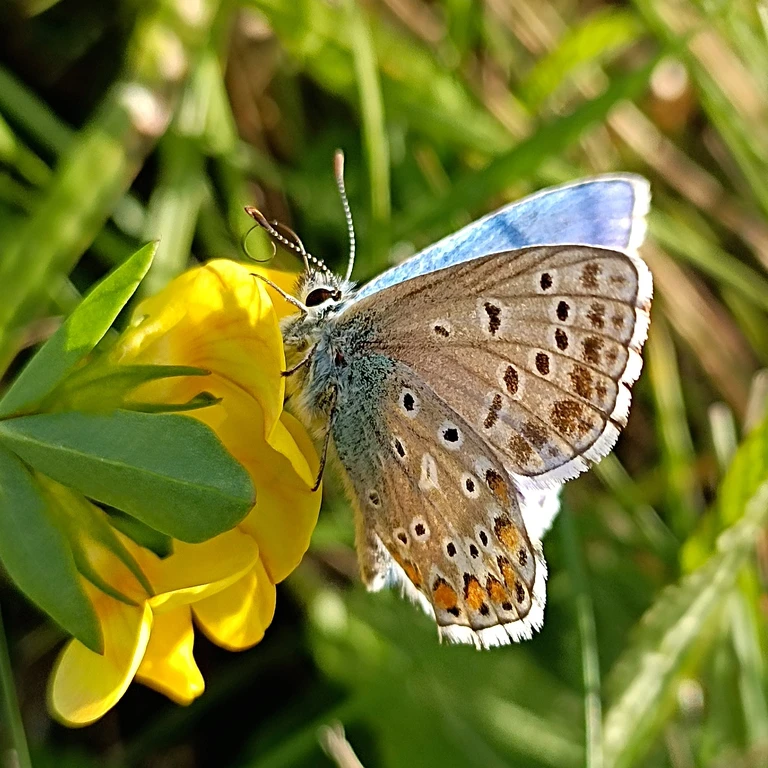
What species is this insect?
Lysandra bellargus
